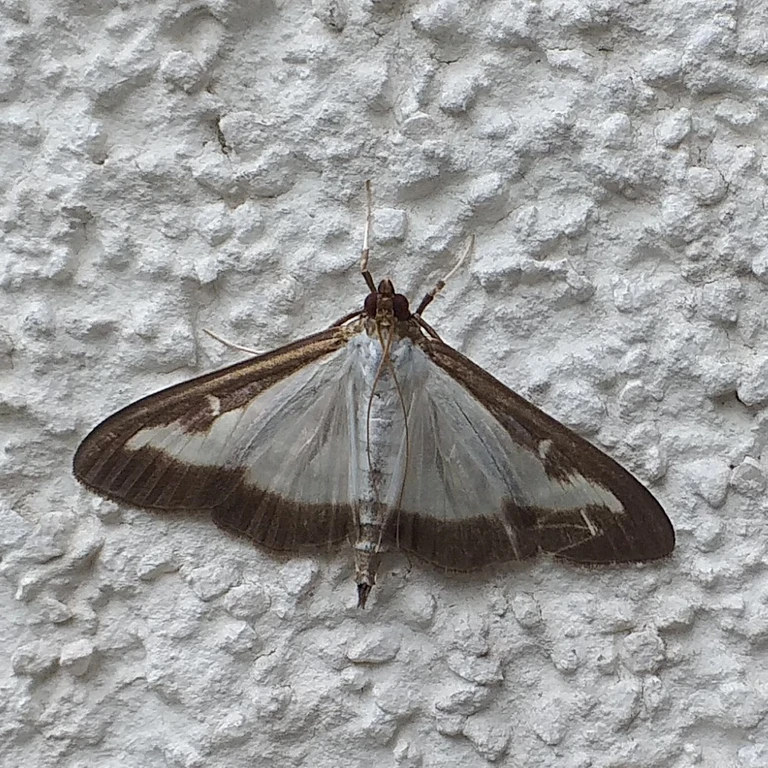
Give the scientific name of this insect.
Cydalima perspectalis
